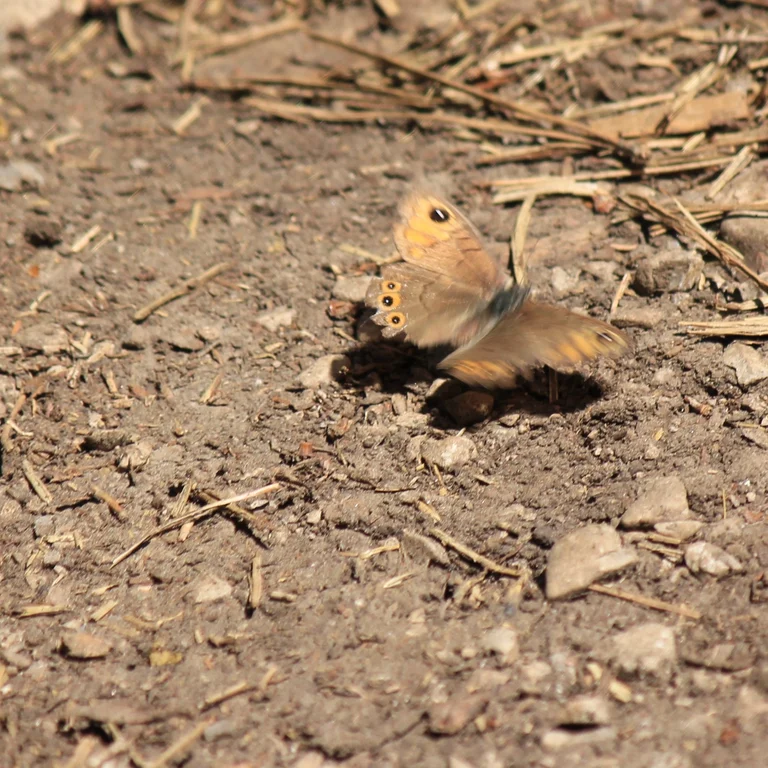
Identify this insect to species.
Lasiommata petropolitana (also Pararge petropolitana)
